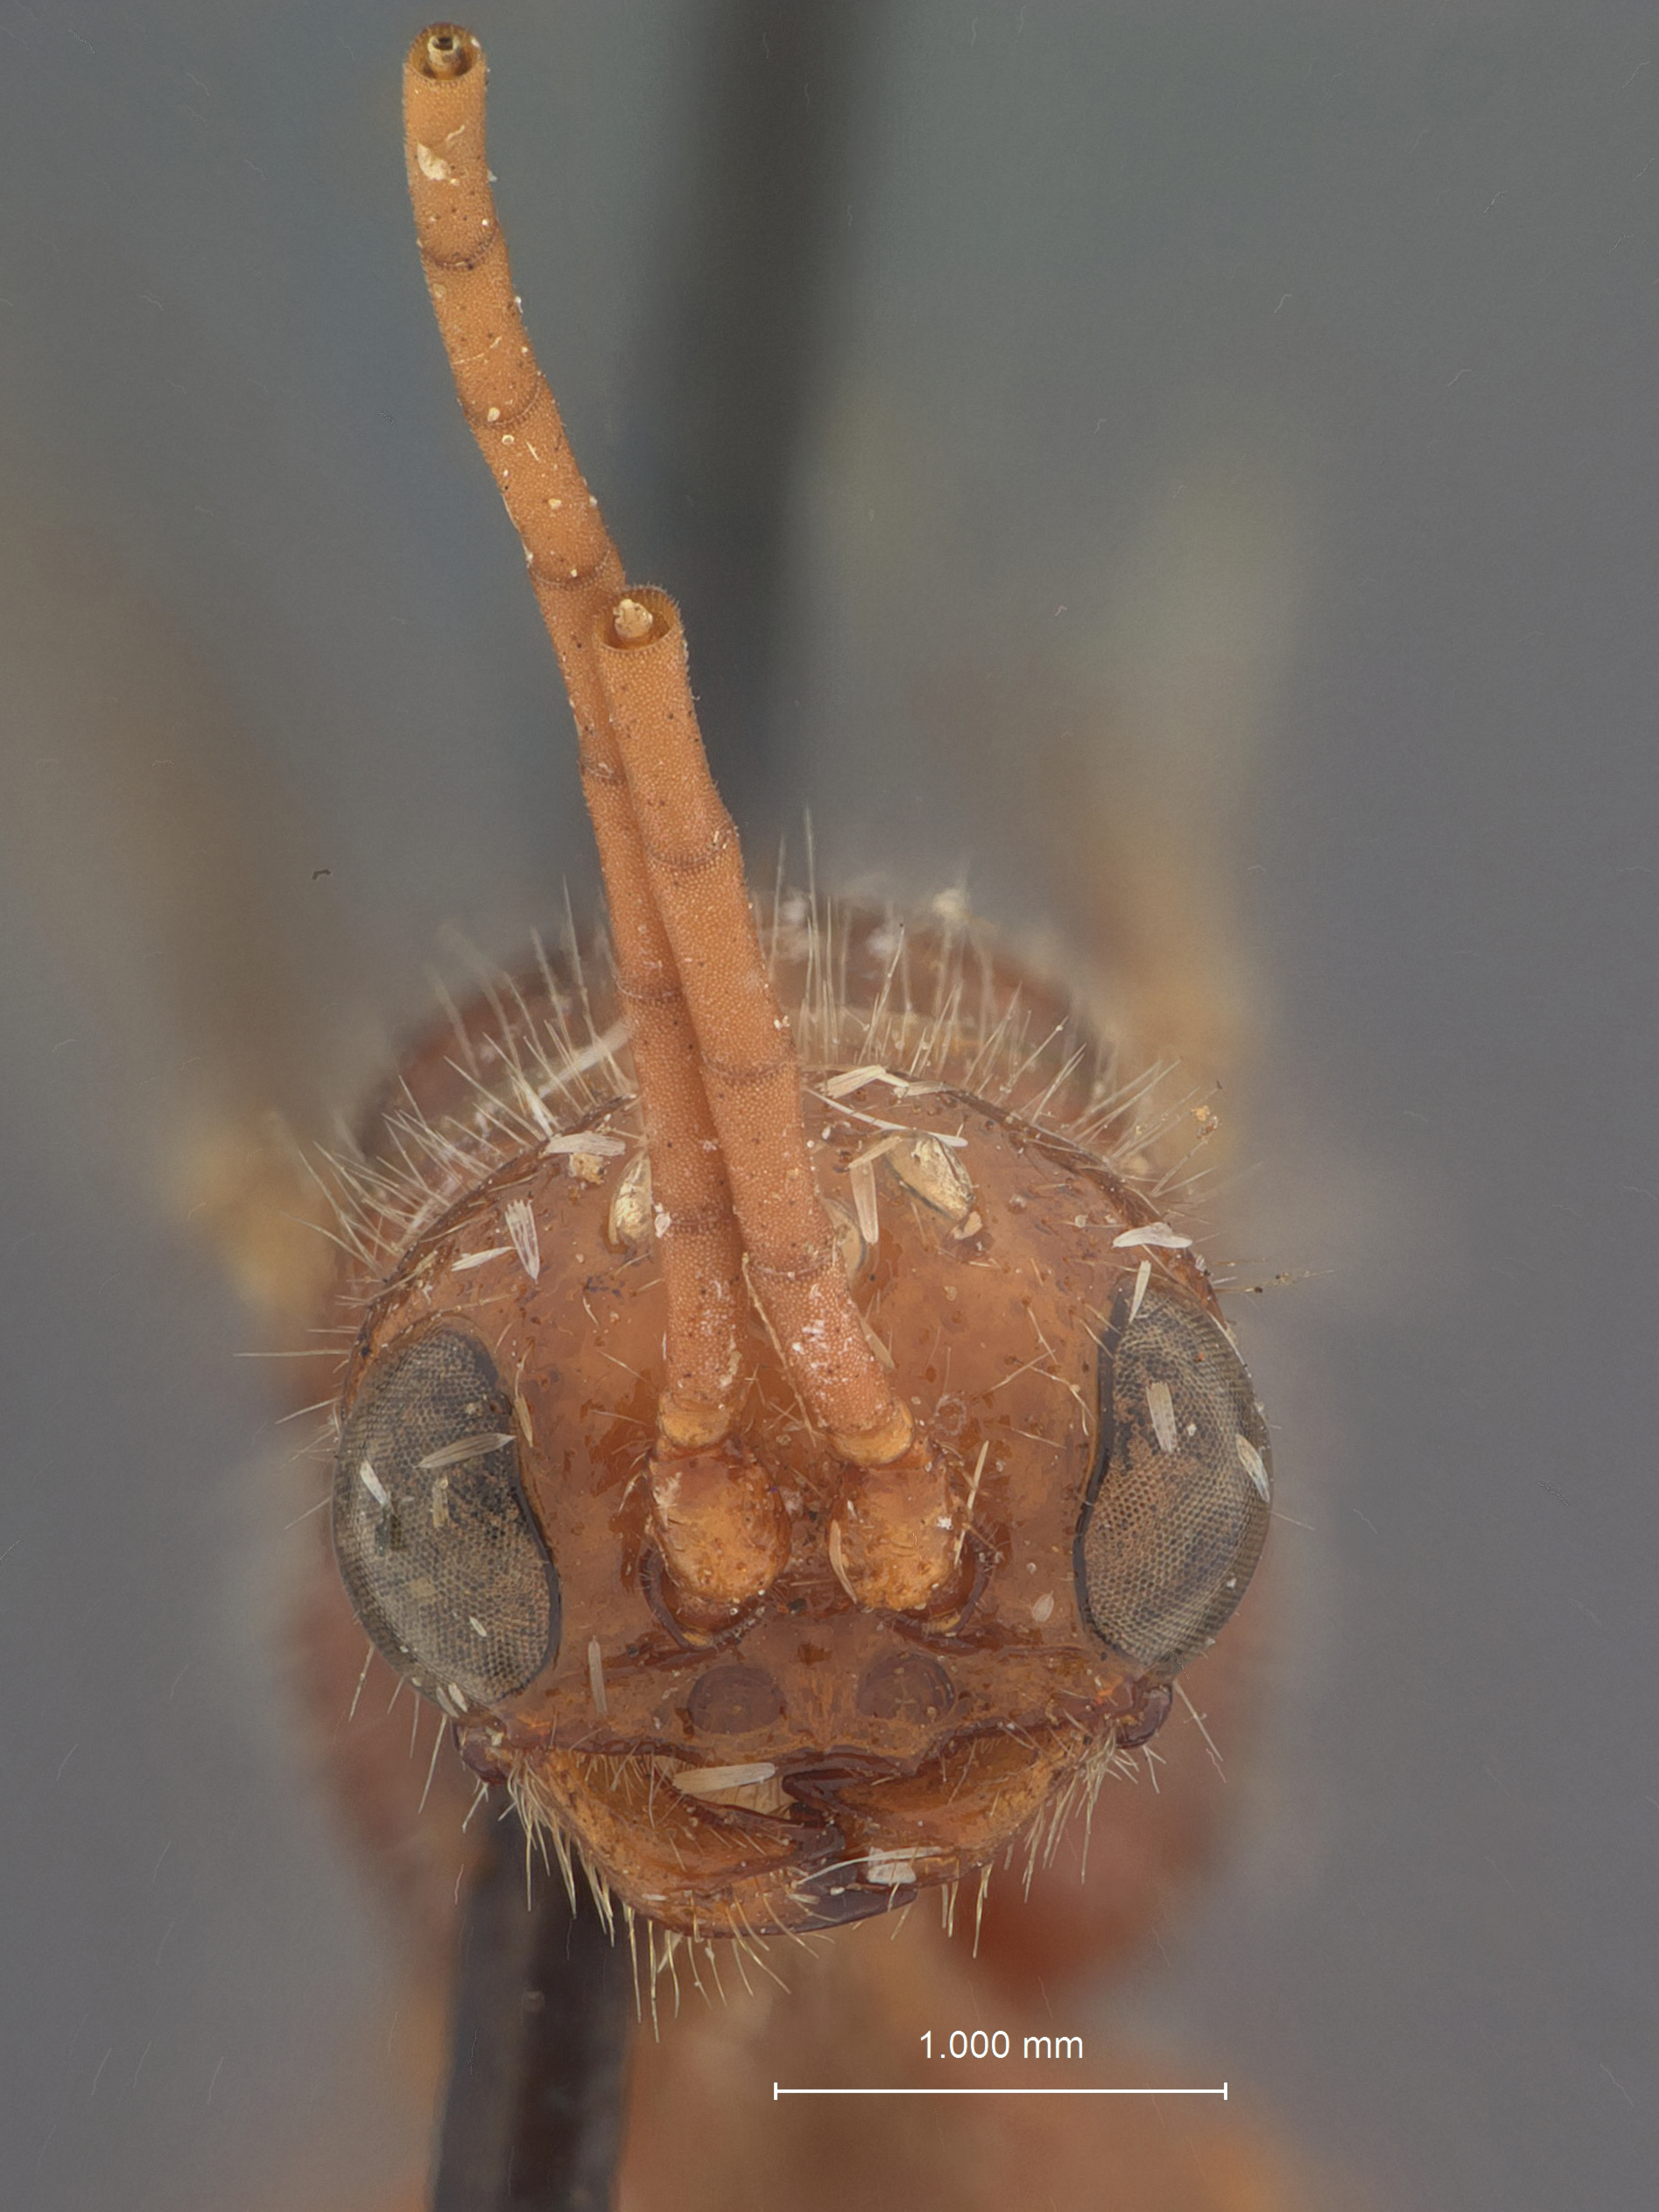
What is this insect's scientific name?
Brachycistis verticalis
